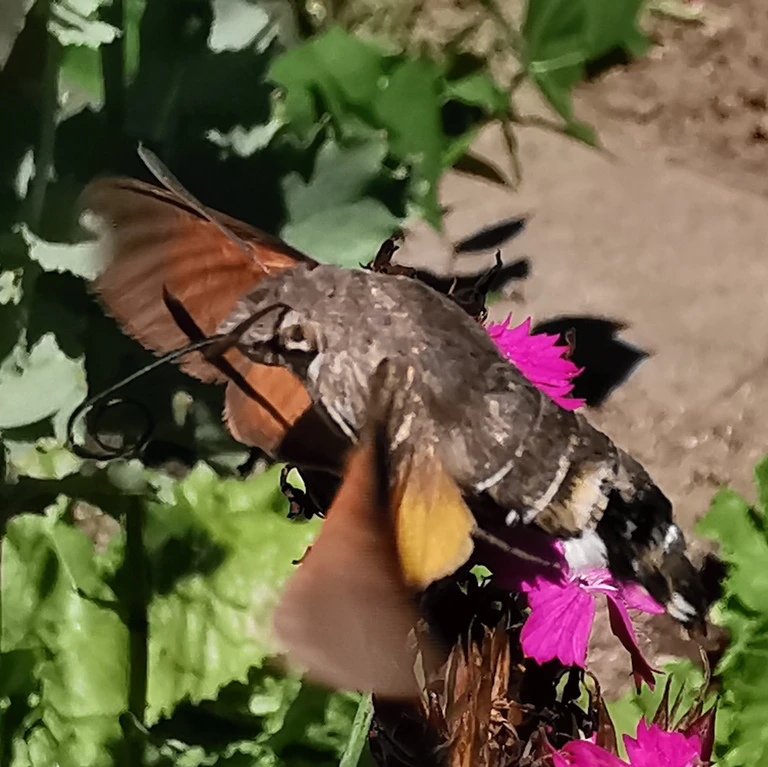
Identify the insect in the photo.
Macroglossum stellatarum
